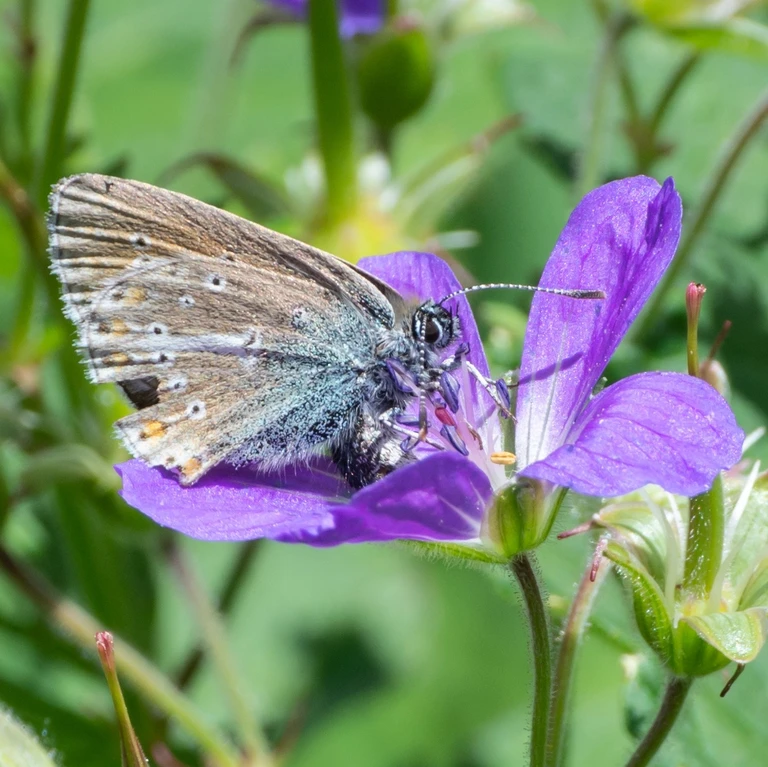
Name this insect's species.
Eumedonia eumedon
